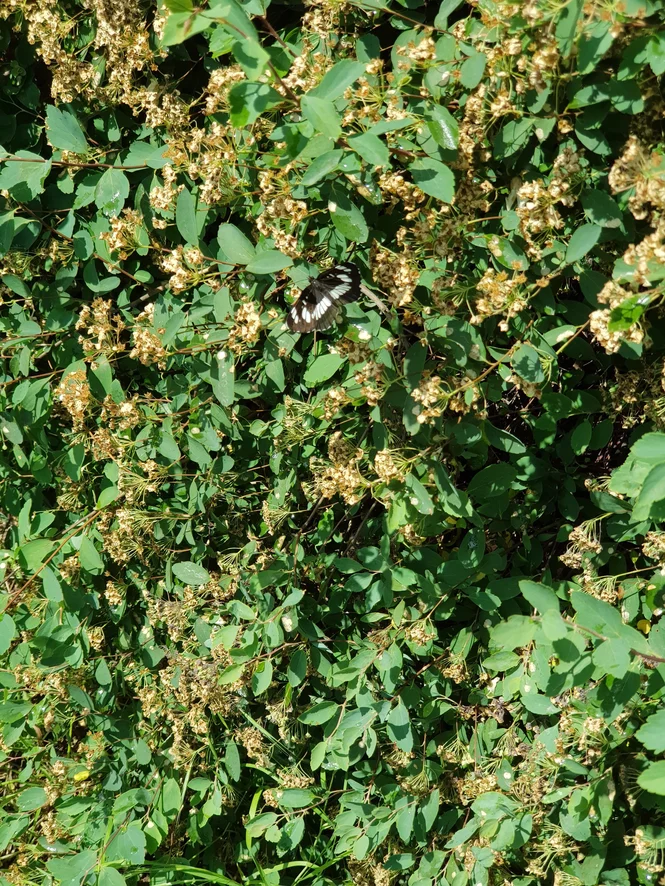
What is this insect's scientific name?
Neptis rivularis
